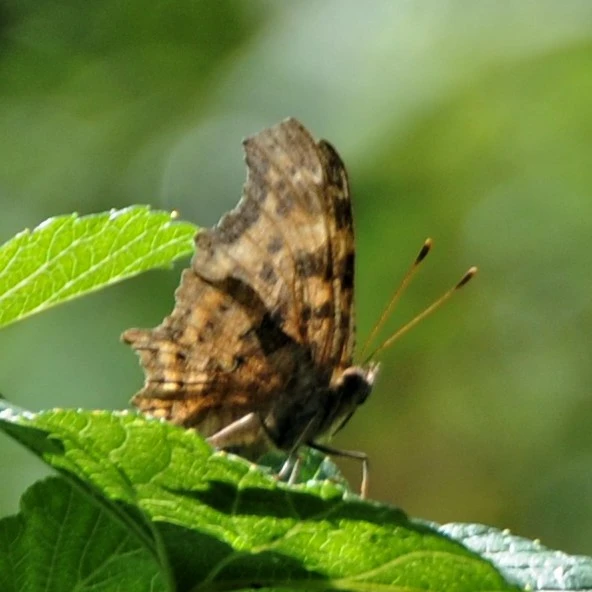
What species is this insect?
Polygonia c-album
